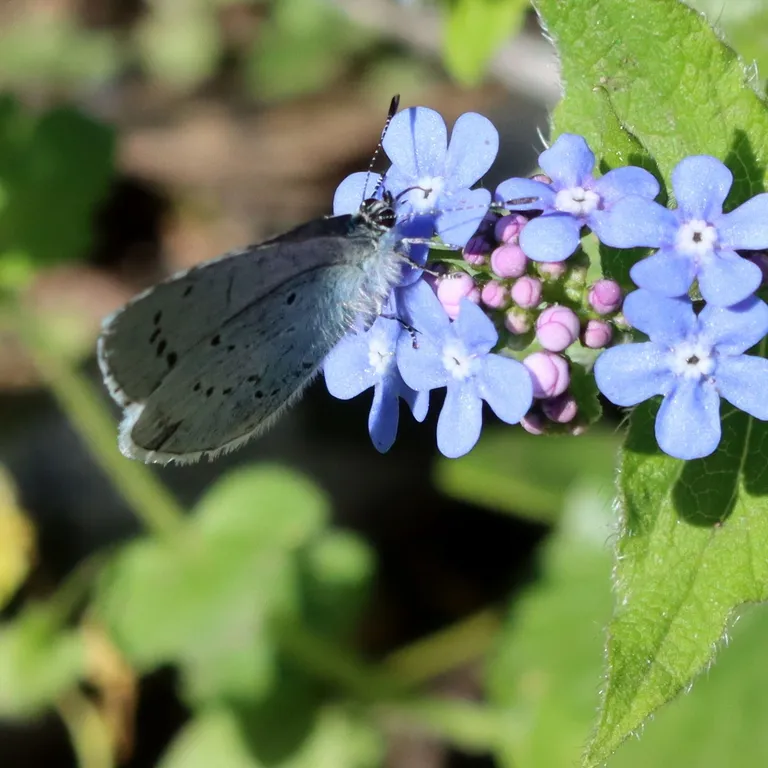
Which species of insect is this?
Celastrina argiolus
